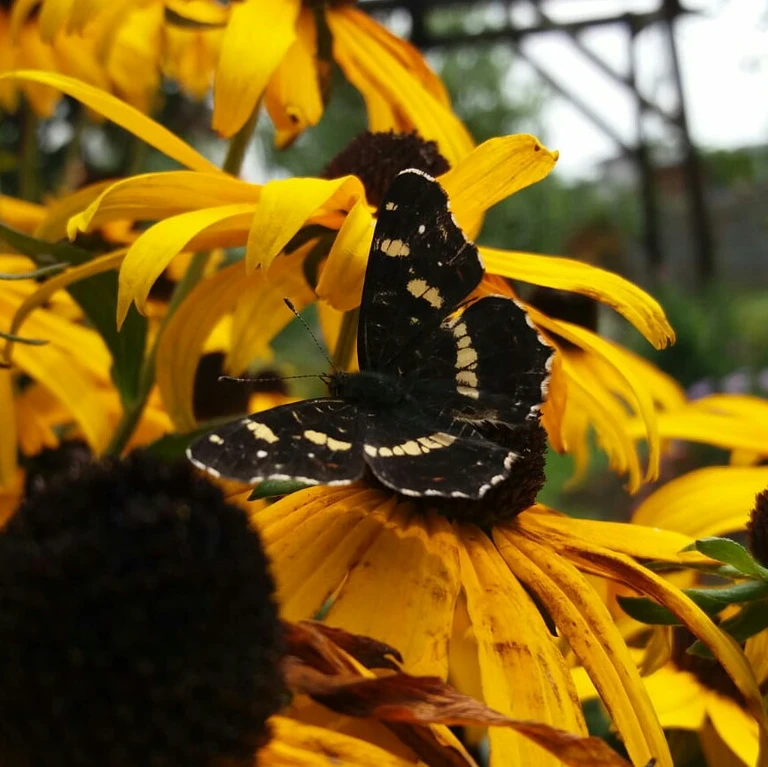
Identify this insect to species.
Araschnia levana
